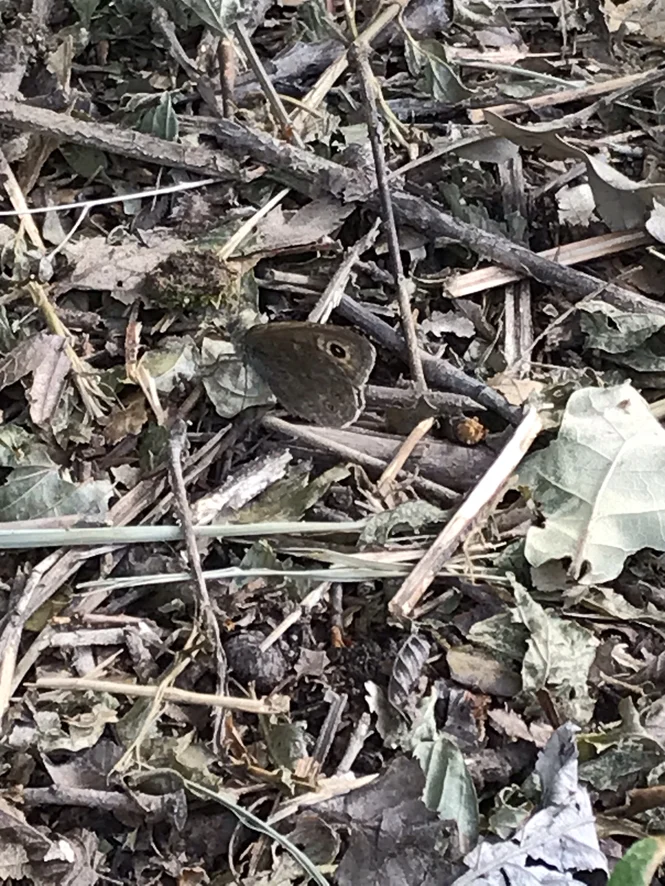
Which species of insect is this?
Lasiommata maera (also Pararge maera)
